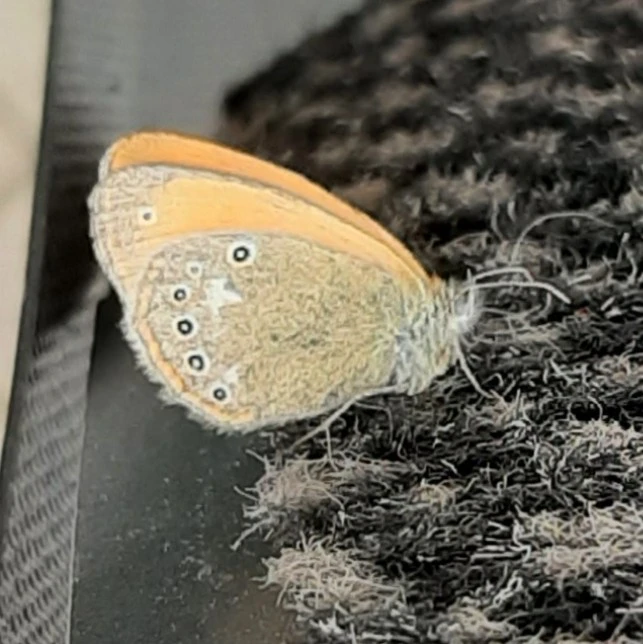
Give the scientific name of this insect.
Coenonympha glycerion (also Coenonympha iphis)
